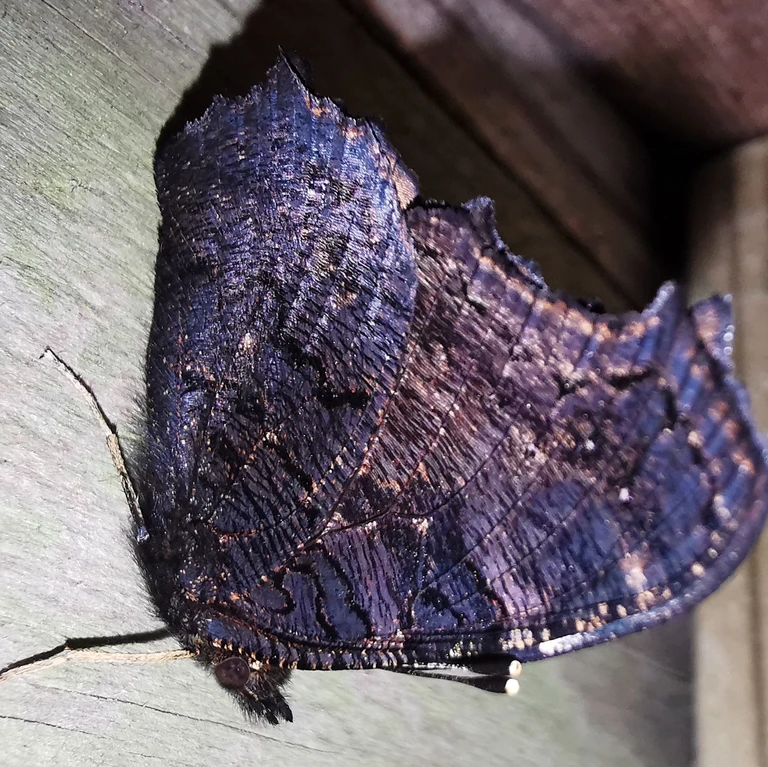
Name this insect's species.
Aglais io
